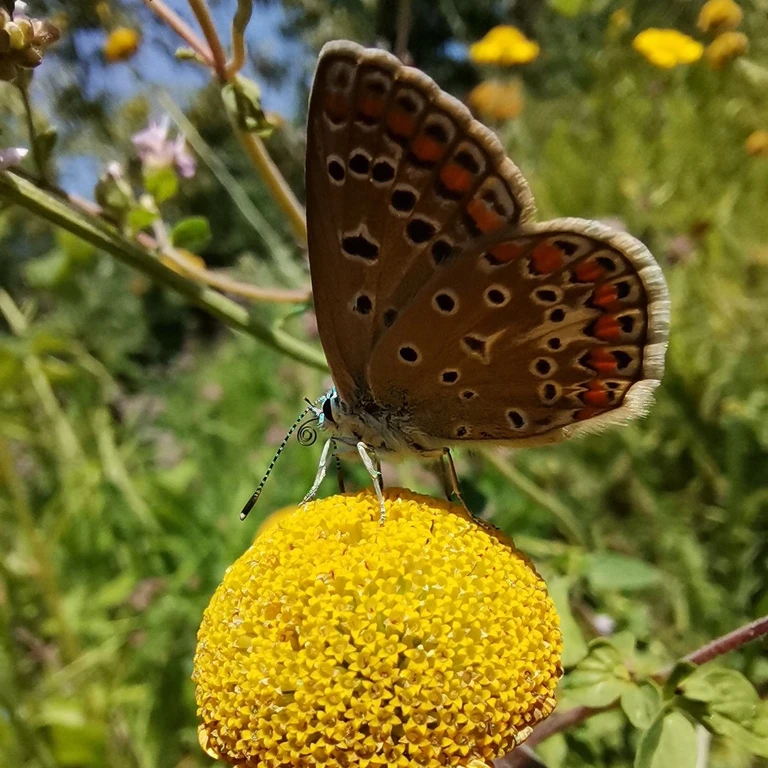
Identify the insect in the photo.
Polyommatus icarus
